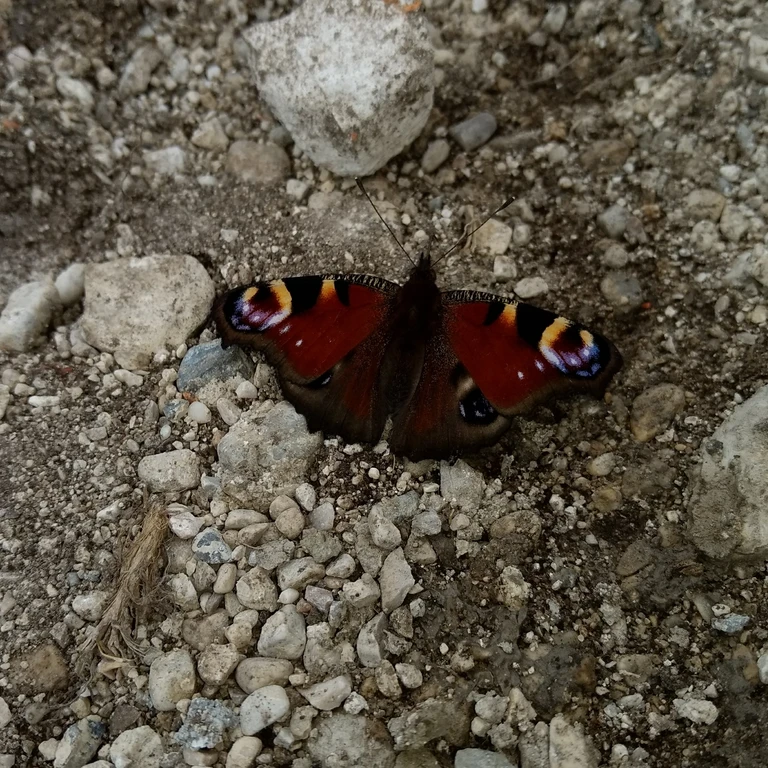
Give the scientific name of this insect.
Aglais io
